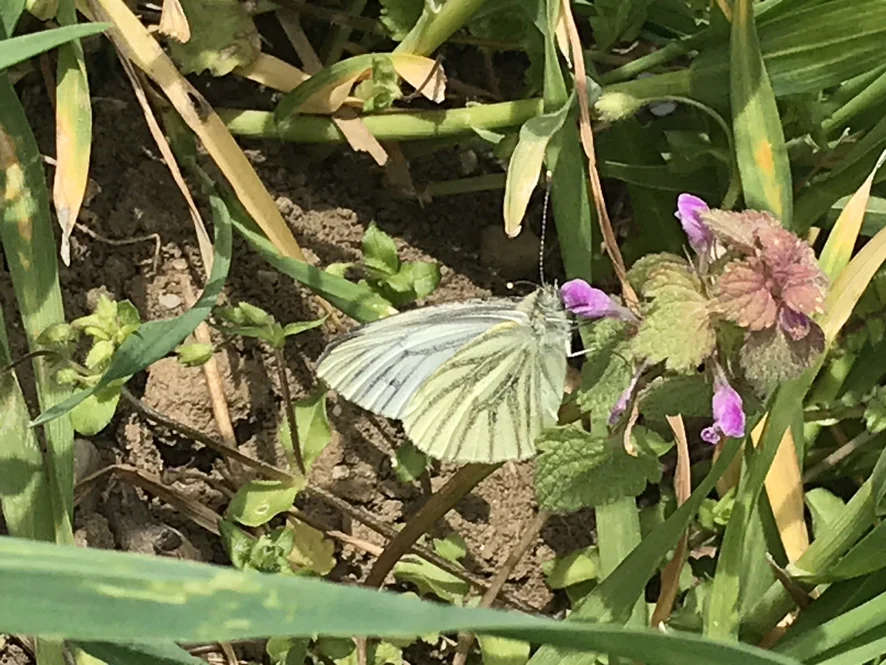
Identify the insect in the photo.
Pieris napi
